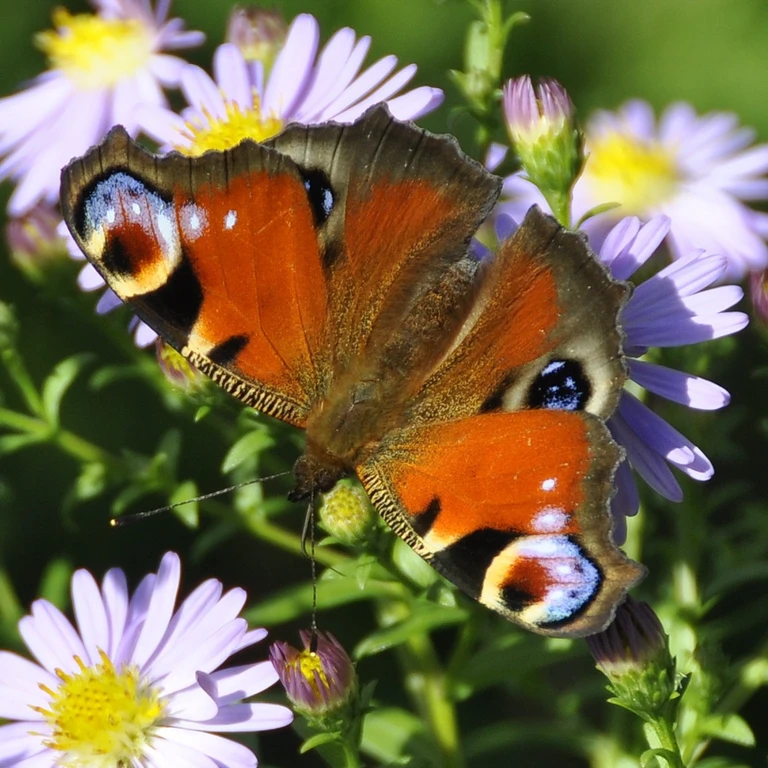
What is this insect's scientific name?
Aglais io
